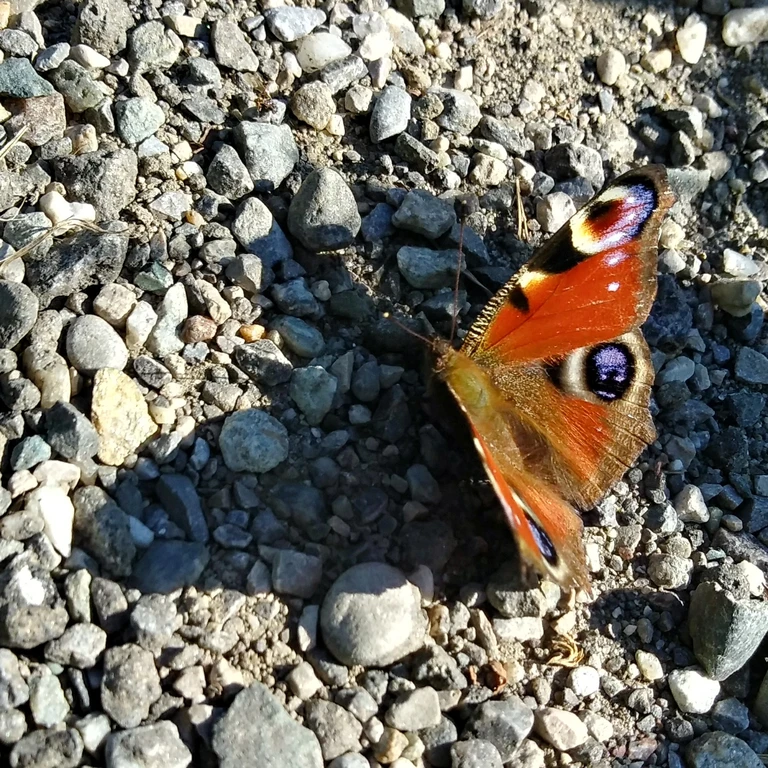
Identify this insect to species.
Aglais io
